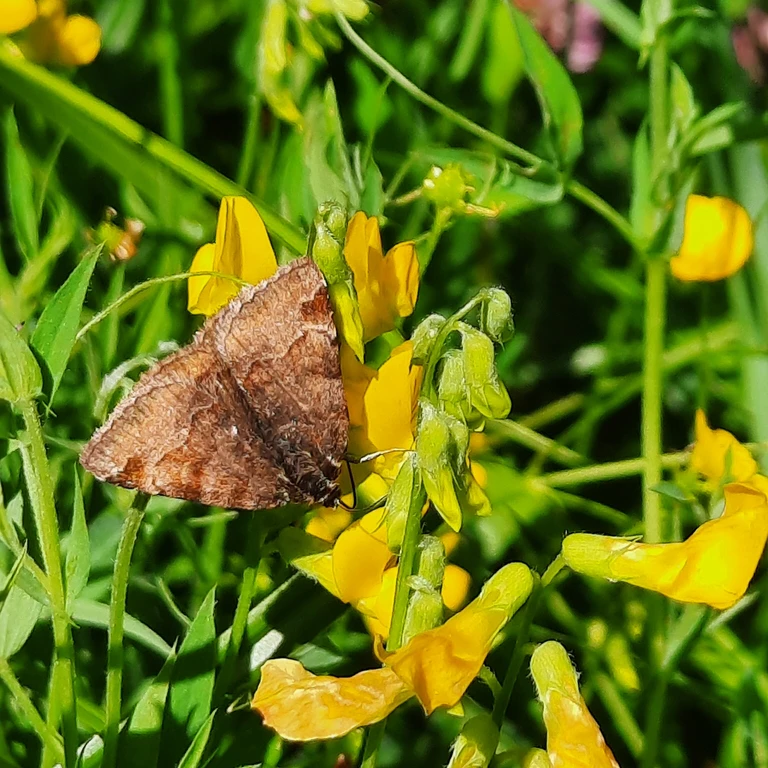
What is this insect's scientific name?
Euclidia glyphica
